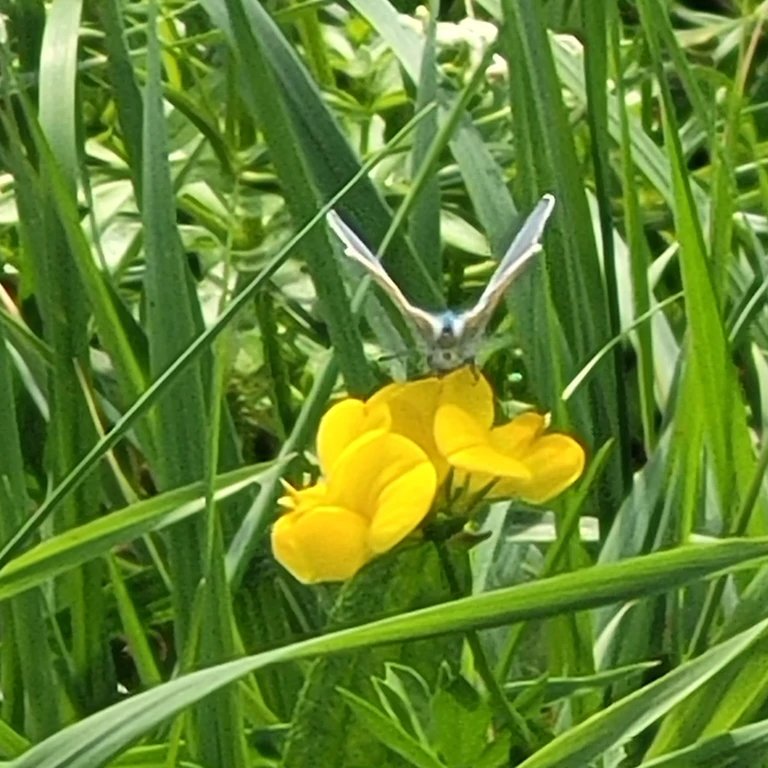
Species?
Polyommatus icarus
